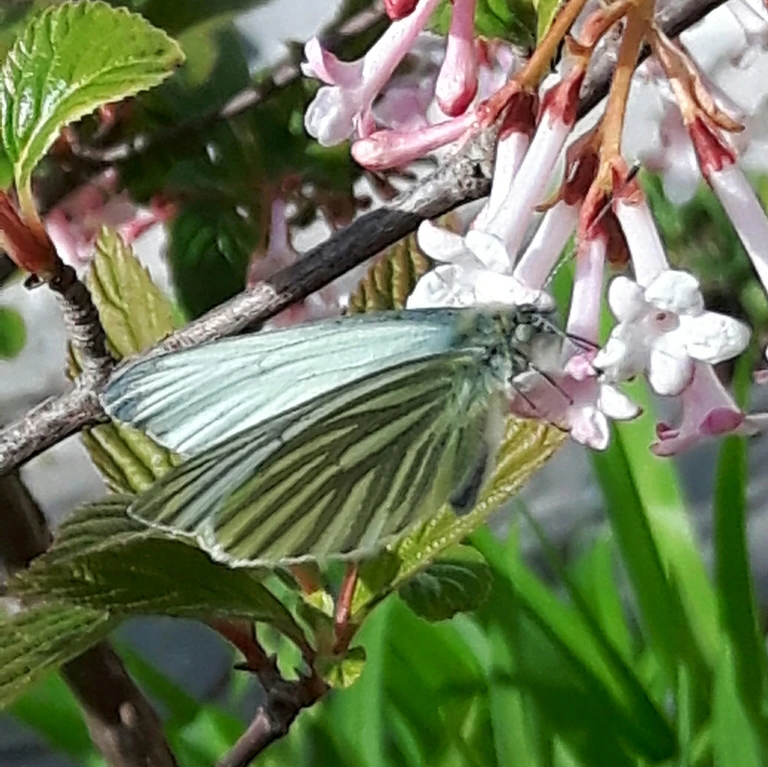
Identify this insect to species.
Pieris napi
